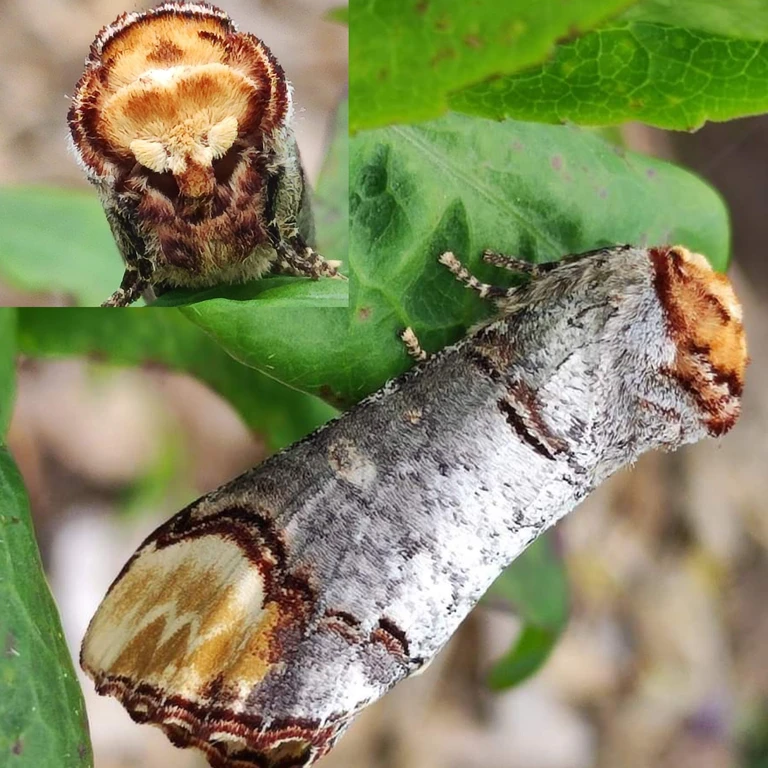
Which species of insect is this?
Phalera bucephala
